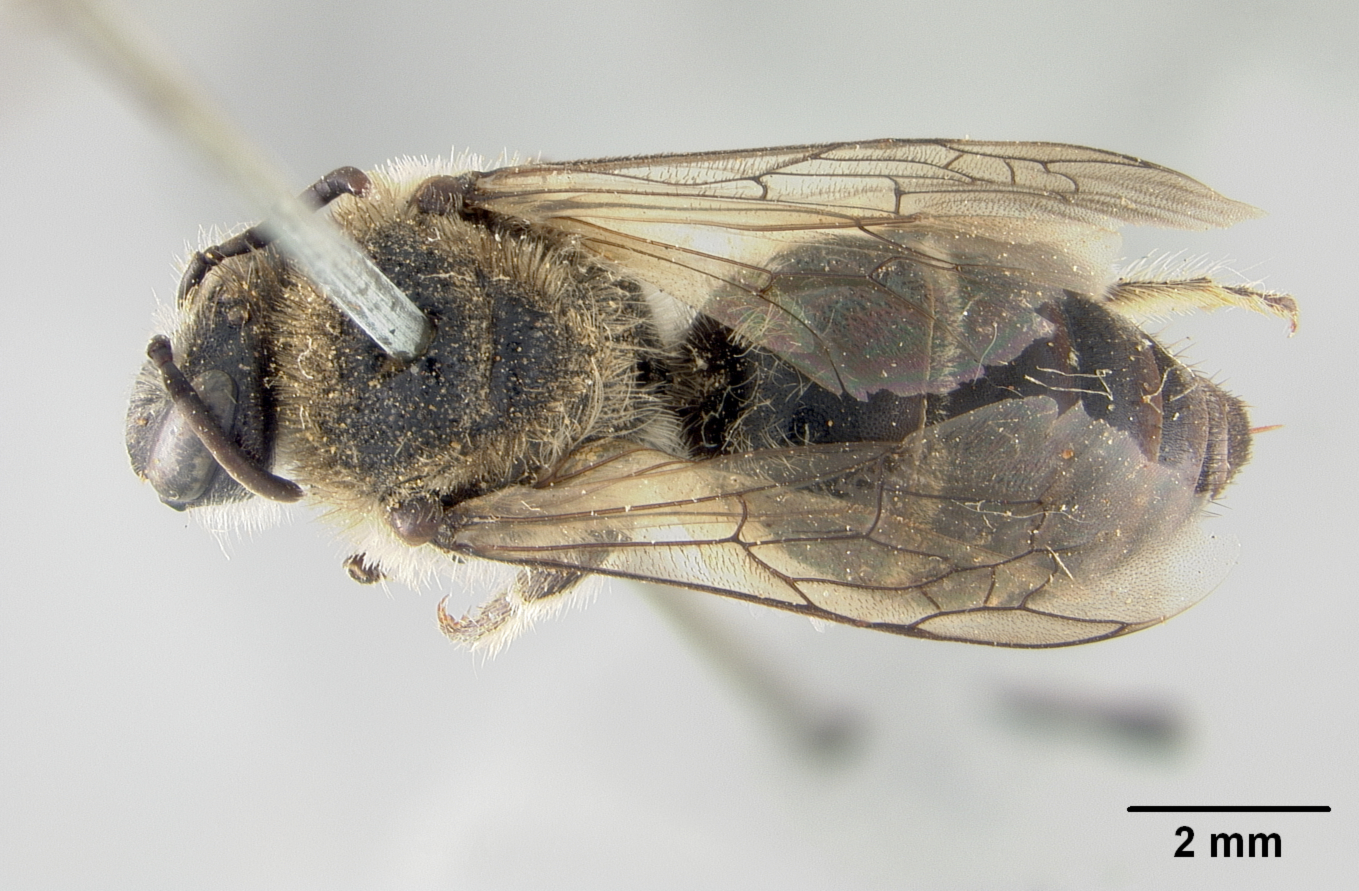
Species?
Colletes bigeloviae
